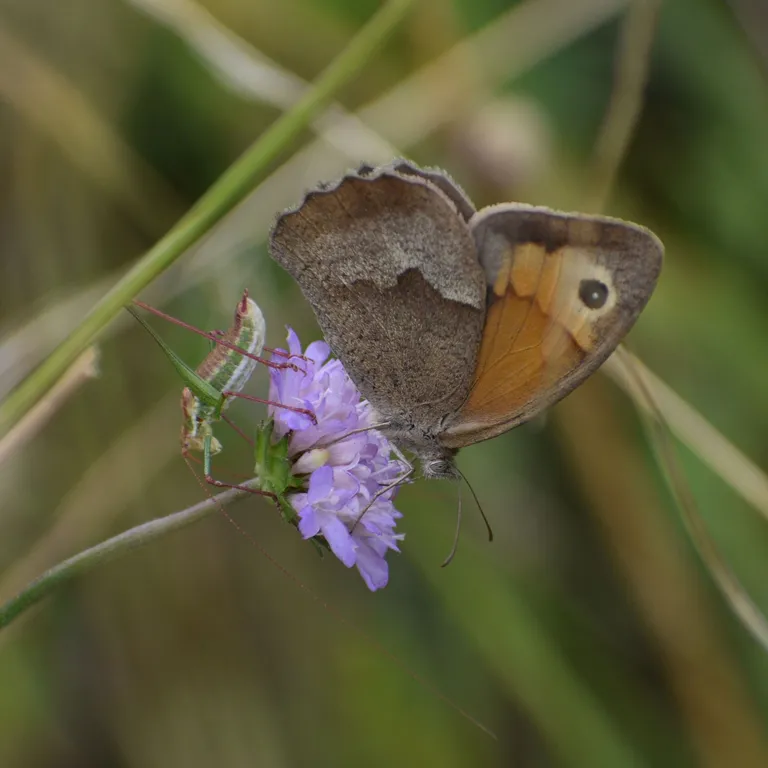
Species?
Maniola jurtina
